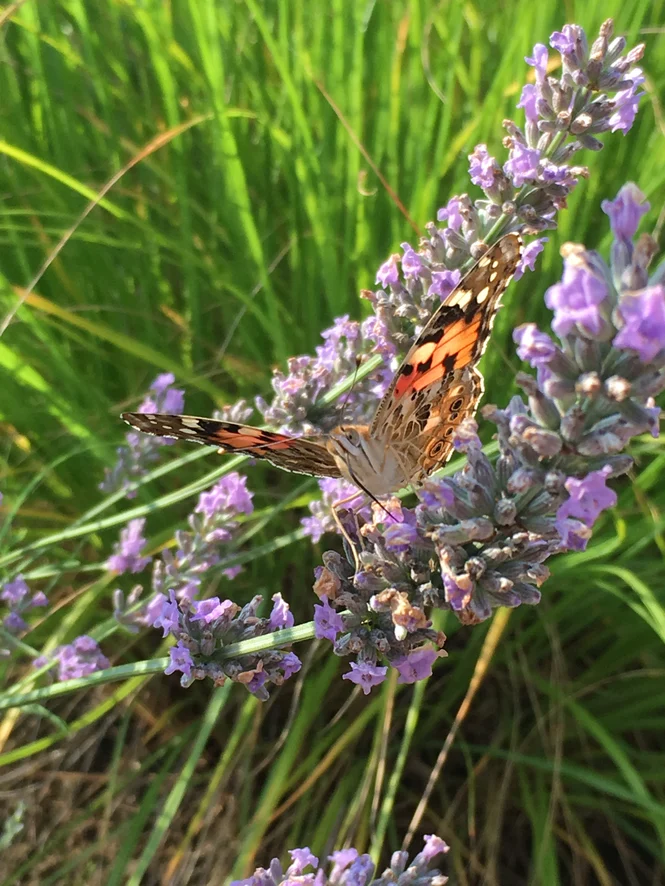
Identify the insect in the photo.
Vanessa cardui
